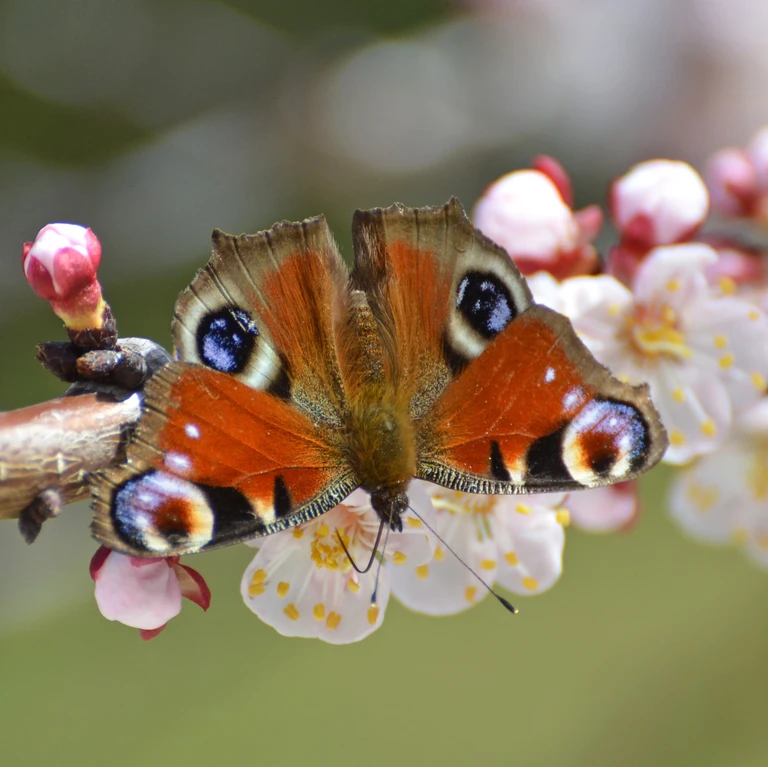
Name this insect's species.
Aglais io
